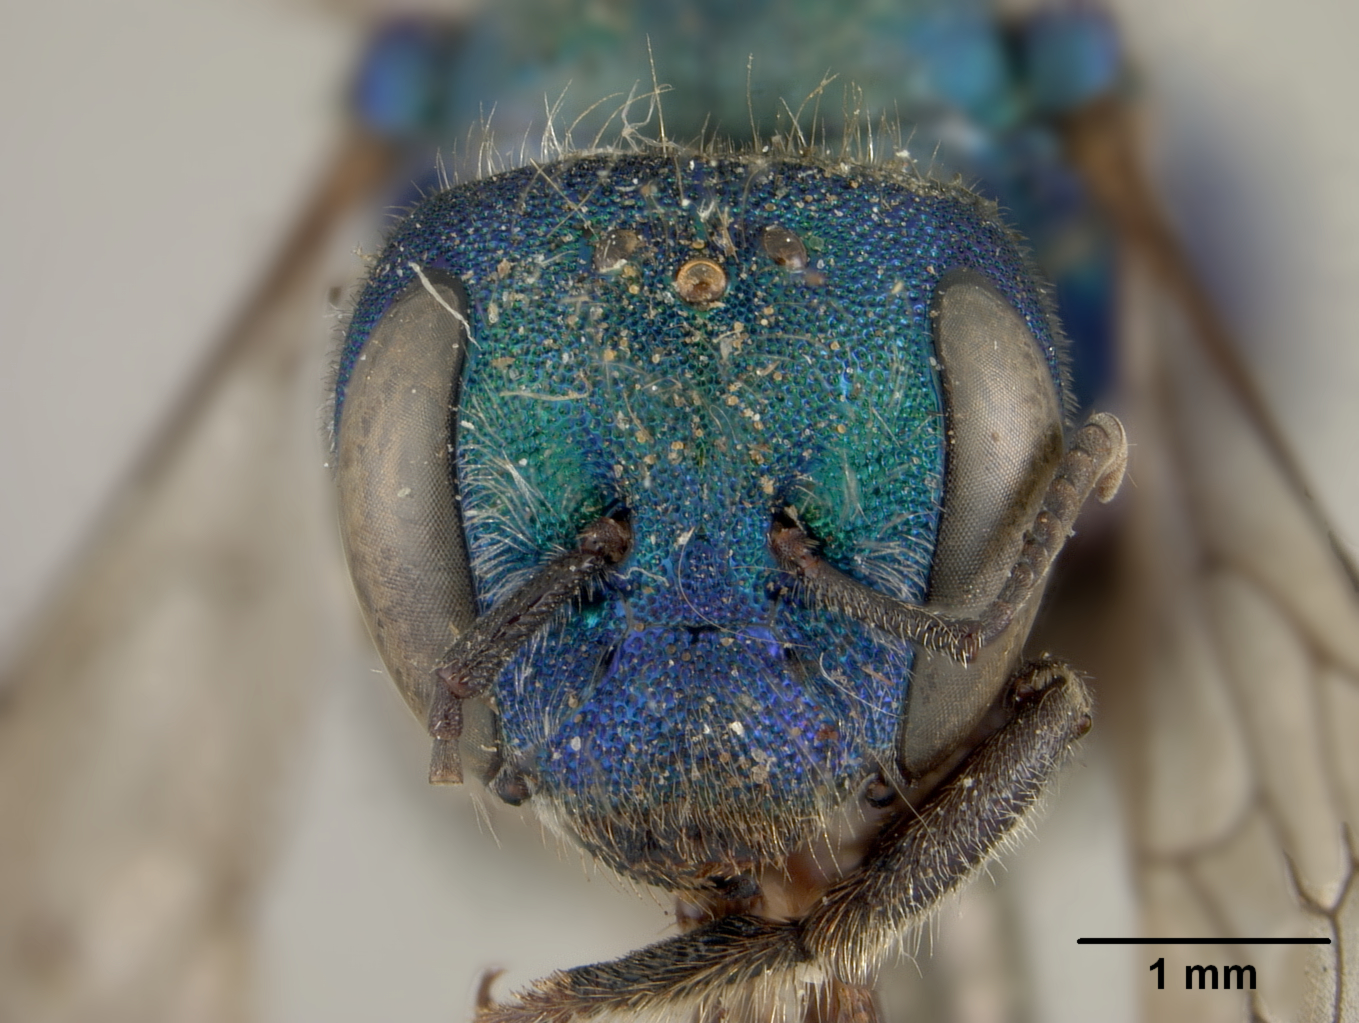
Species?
Osmia regulina
